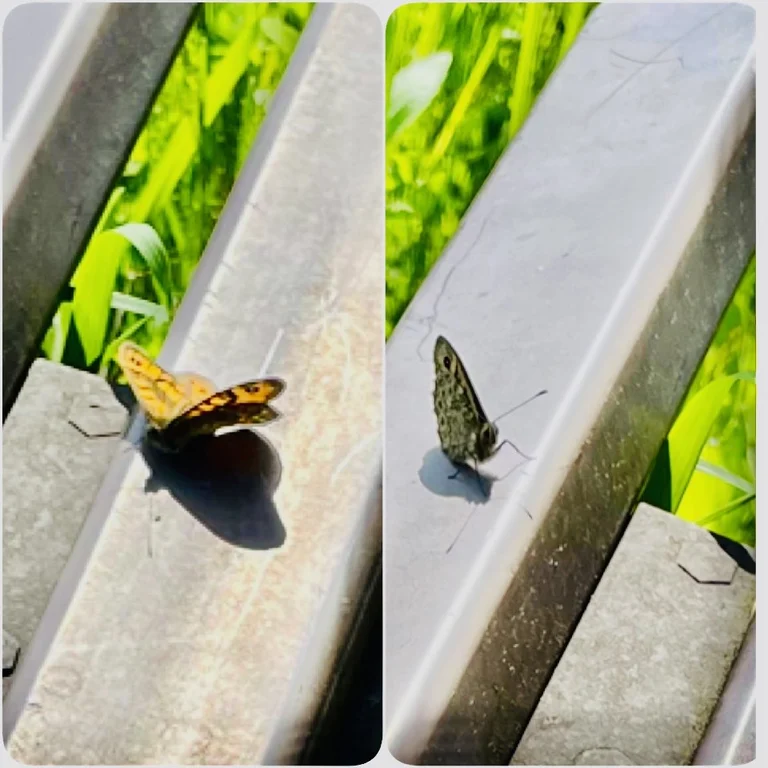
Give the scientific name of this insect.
Lasiommata megera (also Pararge megera)
